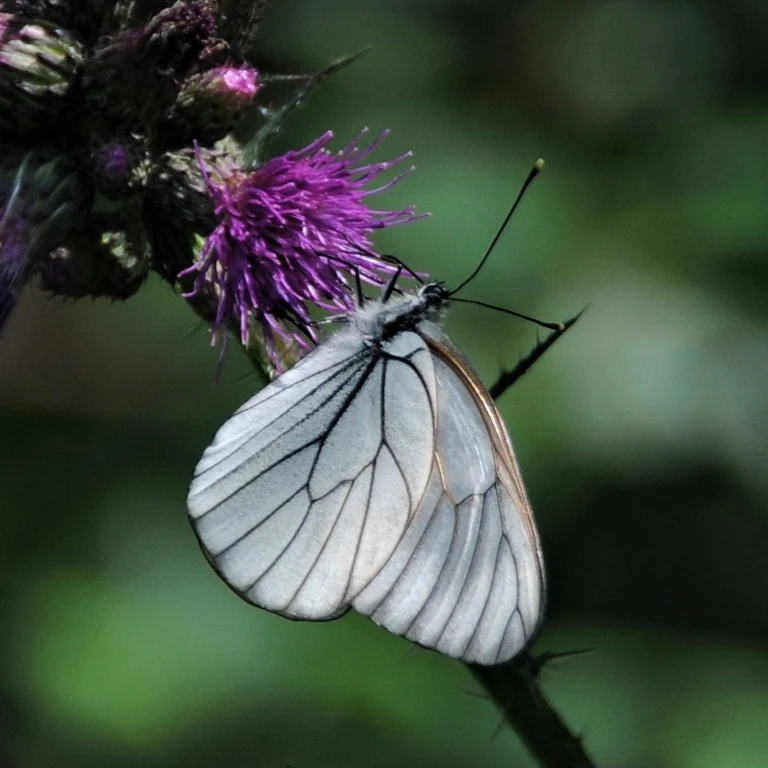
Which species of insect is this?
Aporia crataegi
